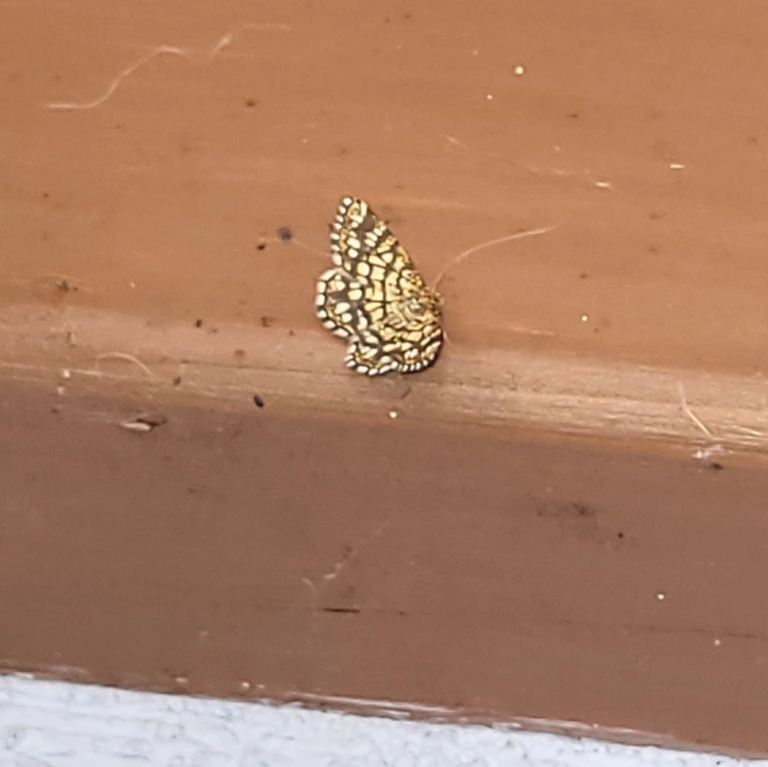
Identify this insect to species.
Chiasmia clathrata
